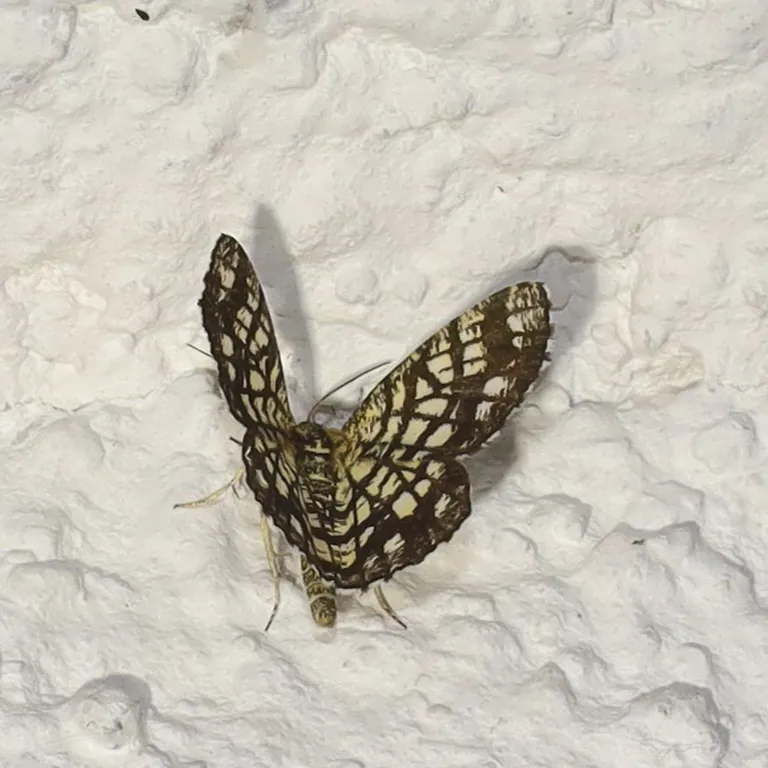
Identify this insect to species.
Chiasmia clathrata
